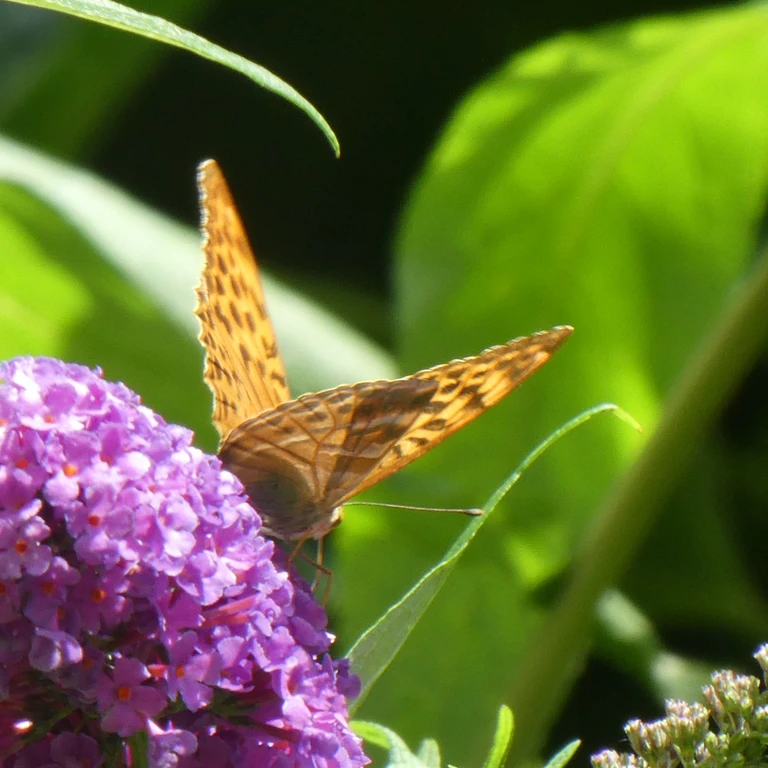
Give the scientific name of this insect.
Argynnis paphia
